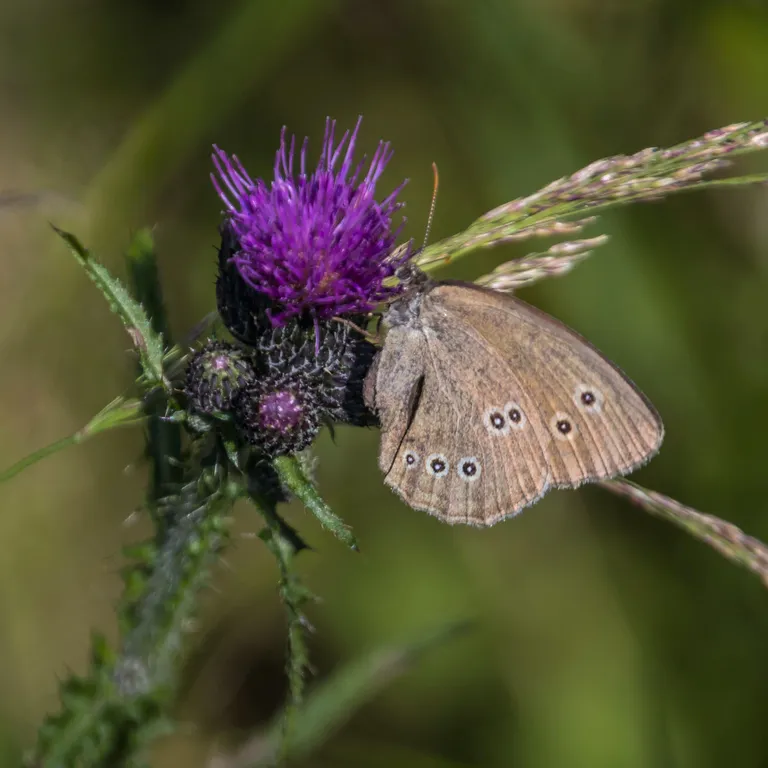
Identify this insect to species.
Aphantopus hyperantus
